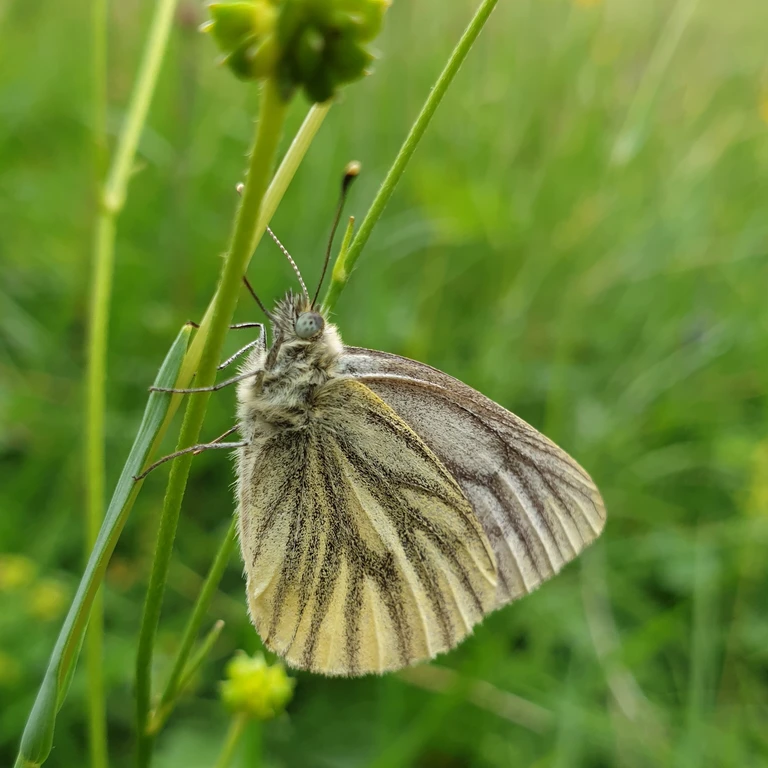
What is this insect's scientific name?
Pieris bryoniae
